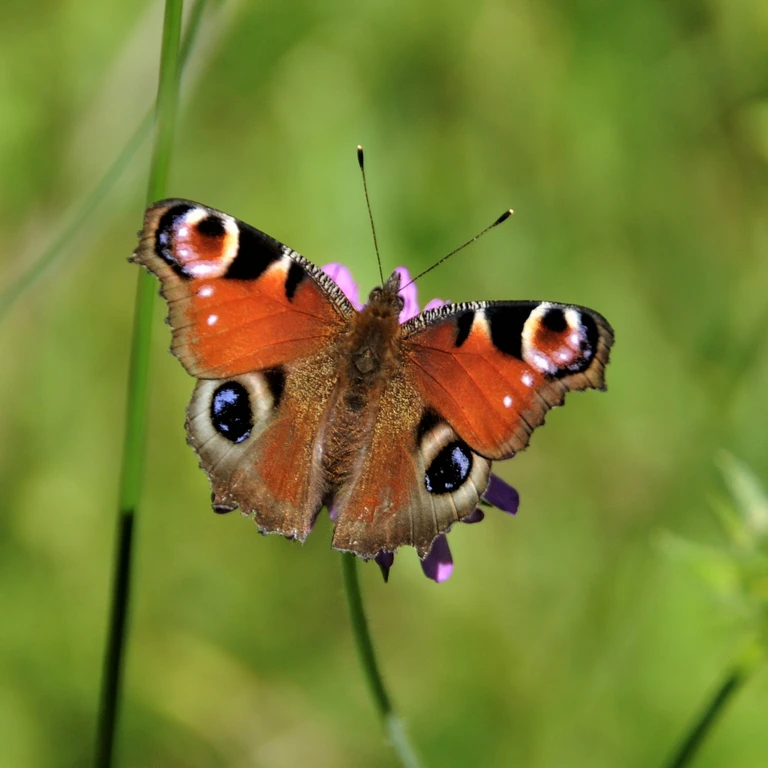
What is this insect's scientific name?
Aglais io
